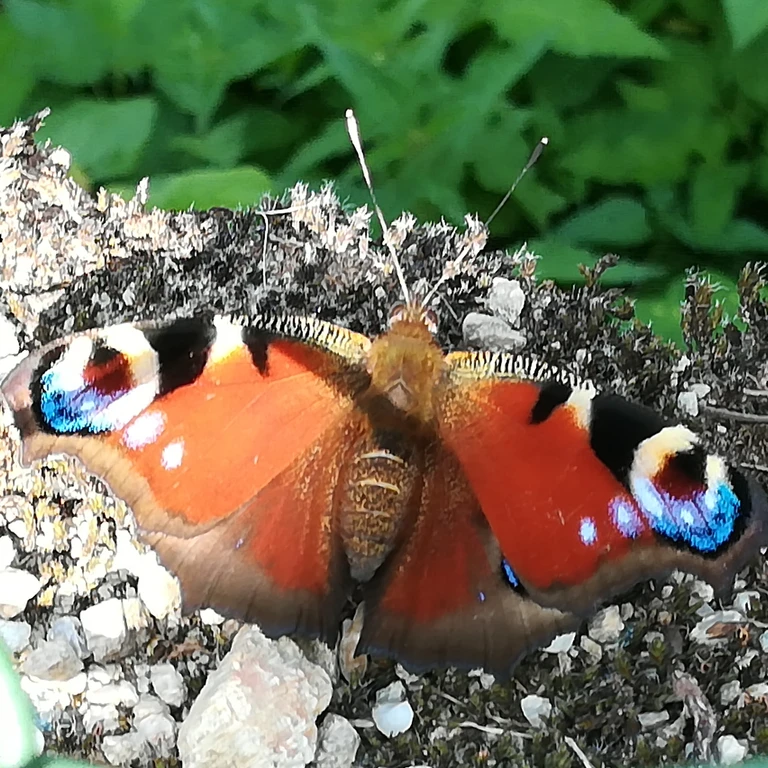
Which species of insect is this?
Aglais io
